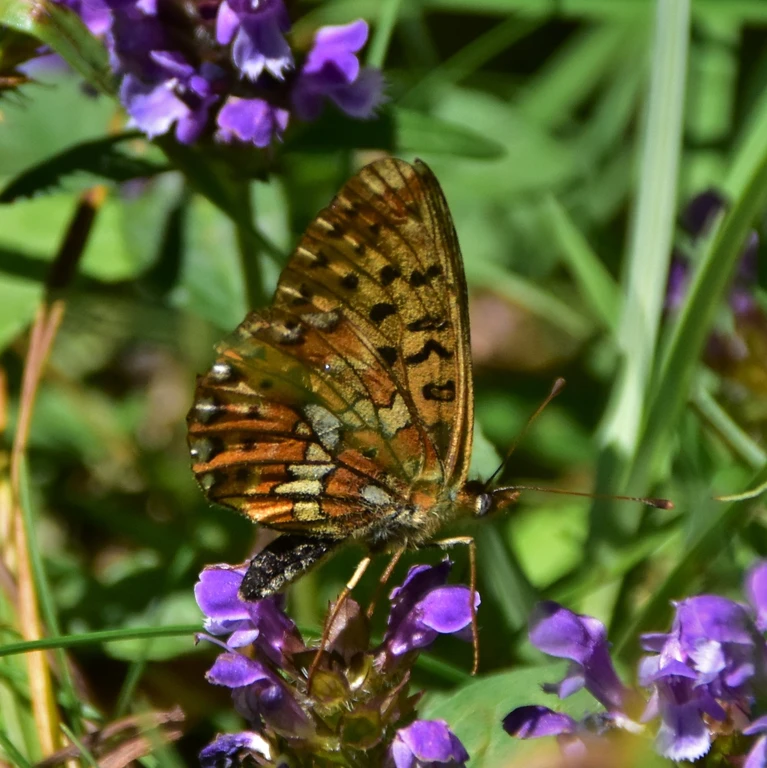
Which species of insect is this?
Boloria euphrosyne (also Clossiana euphrosyne)
